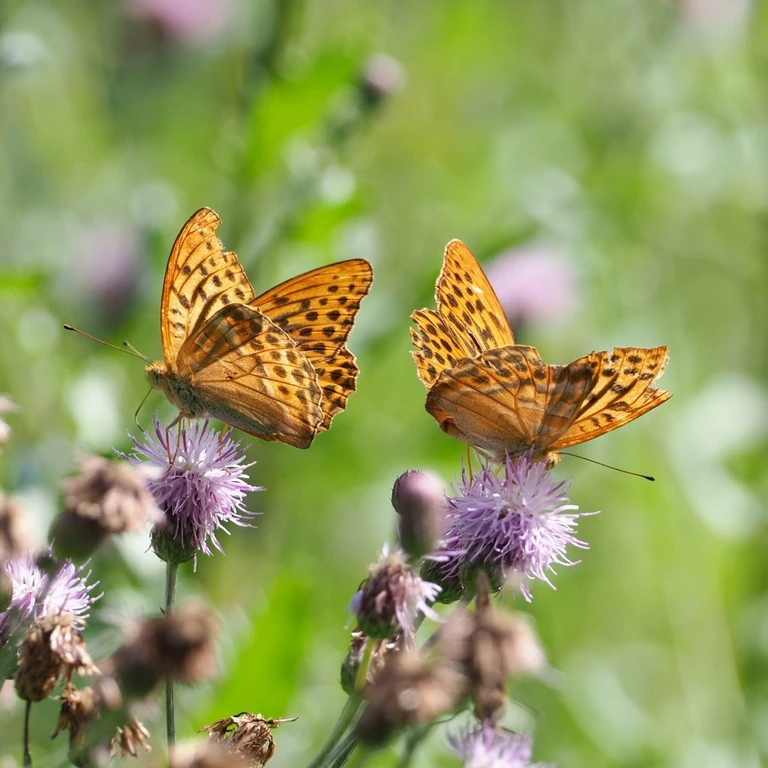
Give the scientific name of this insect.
Argynnis paphia
